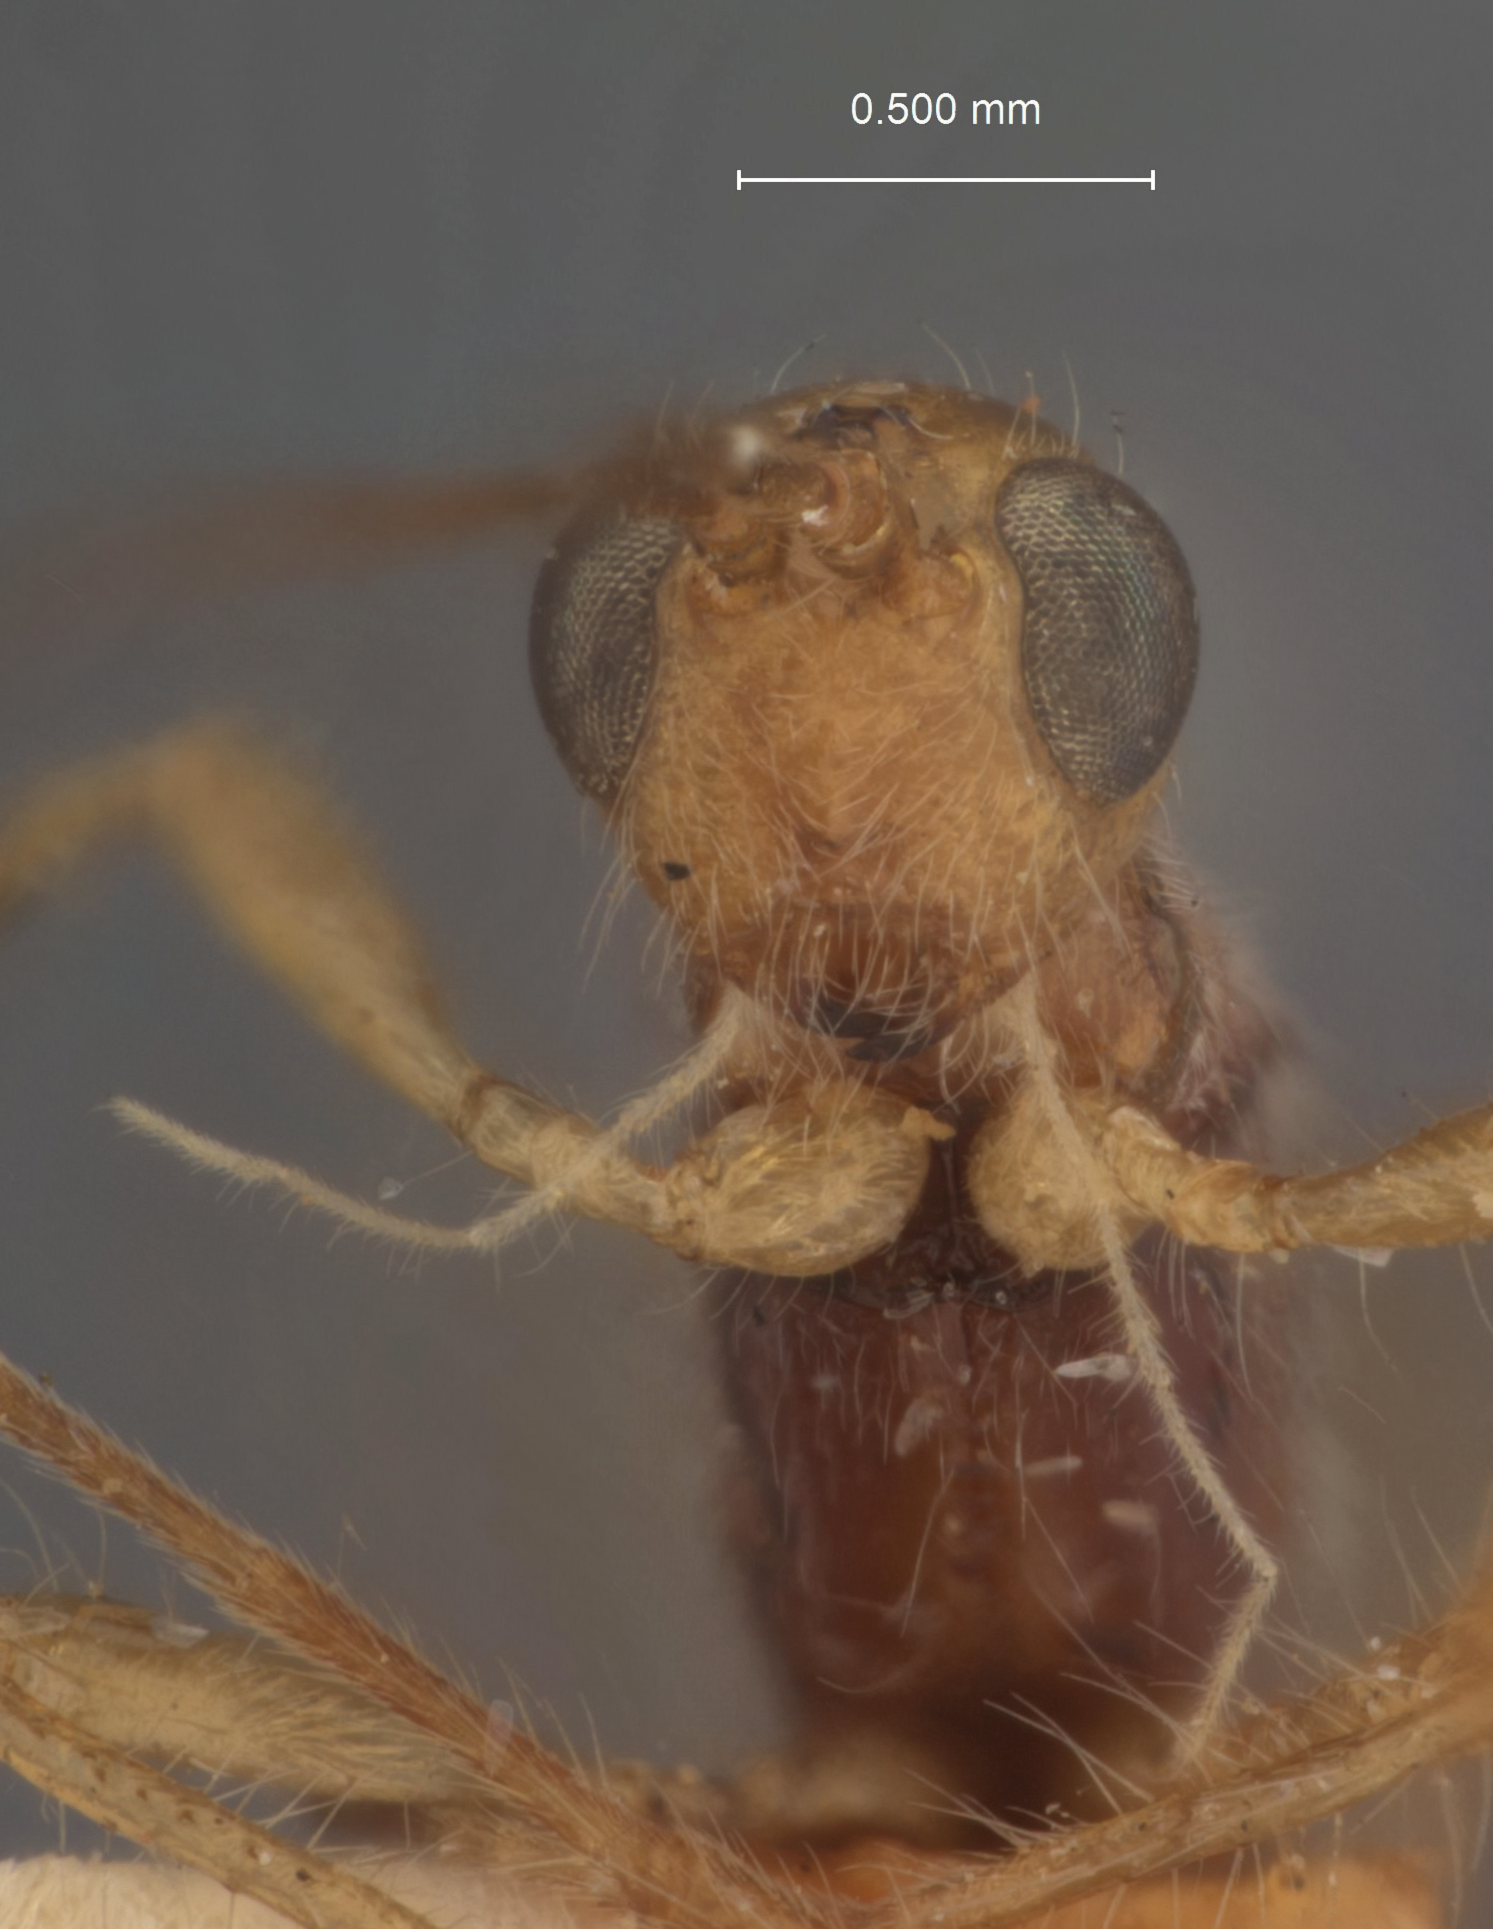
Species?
Spathius olearus
